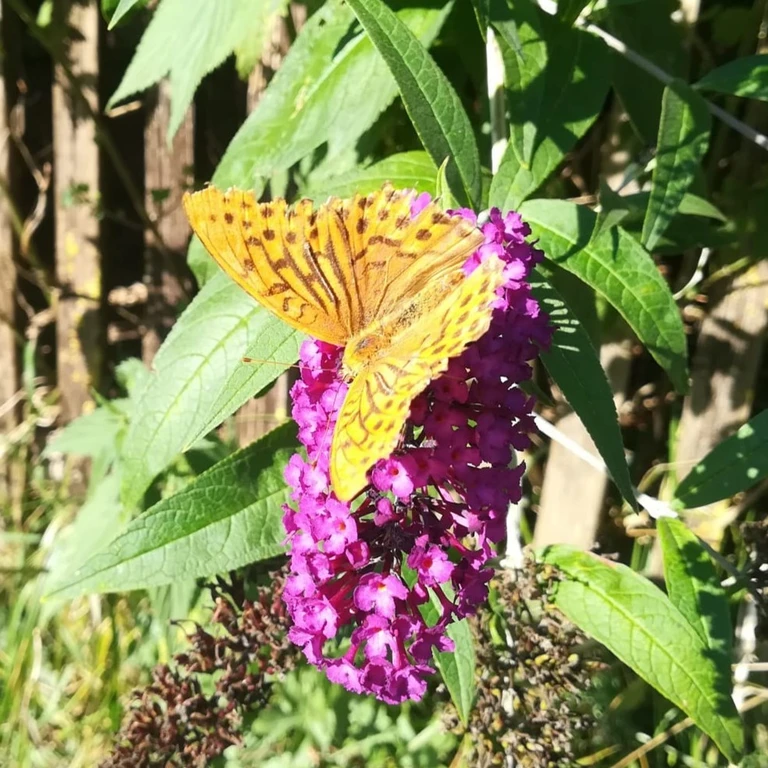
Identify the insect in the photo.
Argynnis paphia
